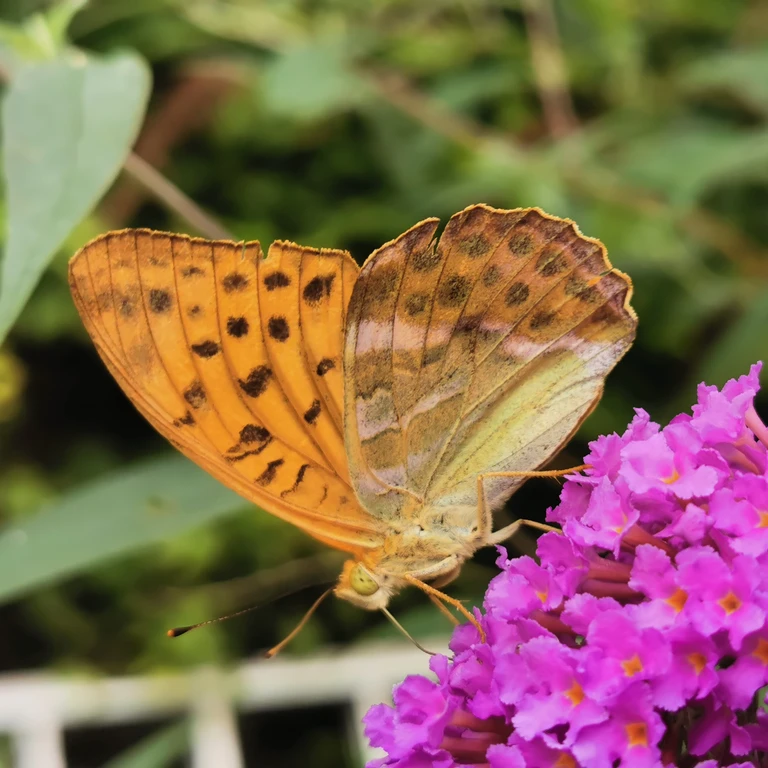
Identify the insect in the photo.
Argynnis paphia
